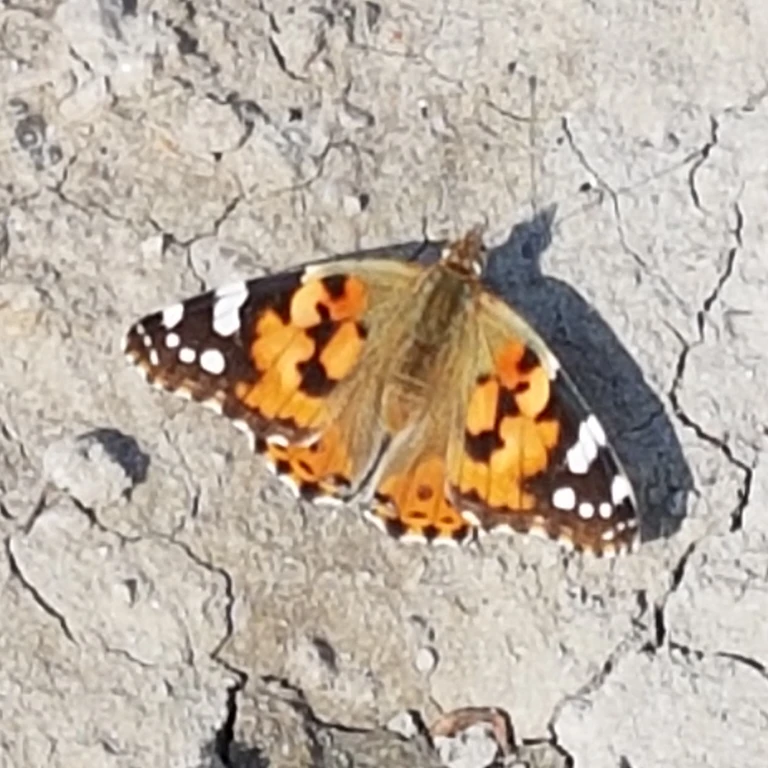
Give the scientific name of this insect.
Vanessa cardui
